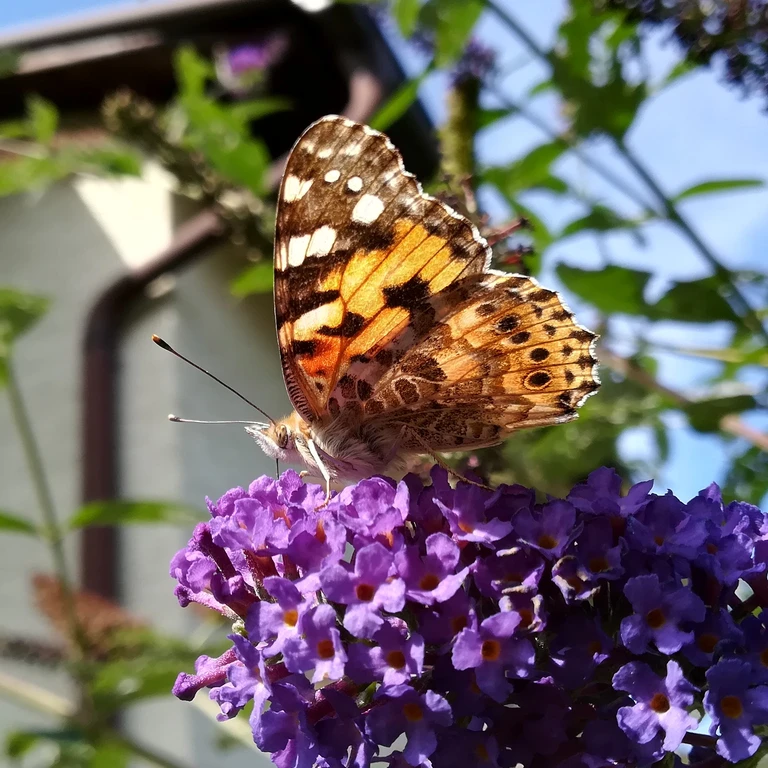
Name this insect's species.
Vanessa cardui
